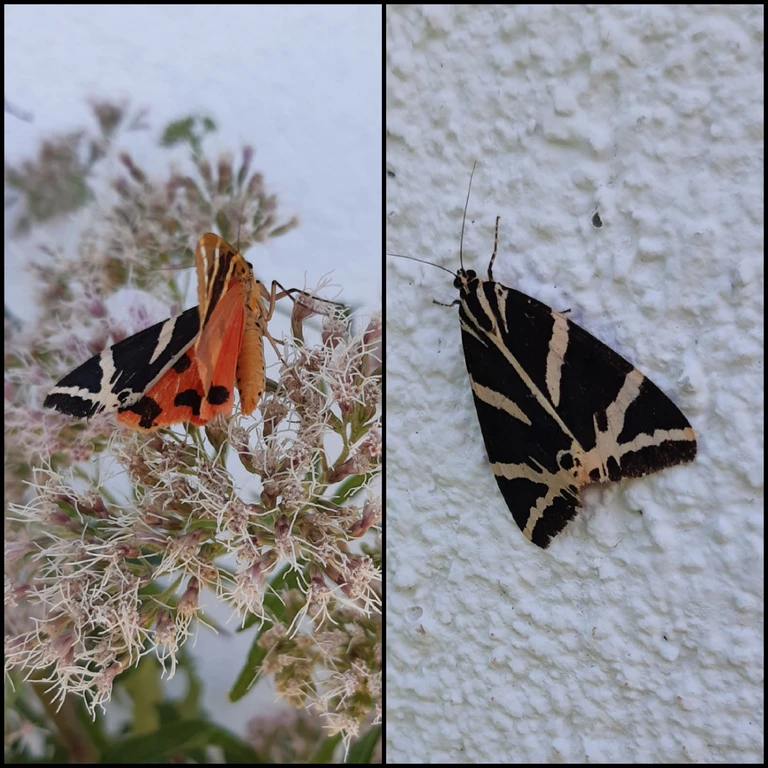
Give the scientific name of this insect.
Euplagia quadripunctaria
